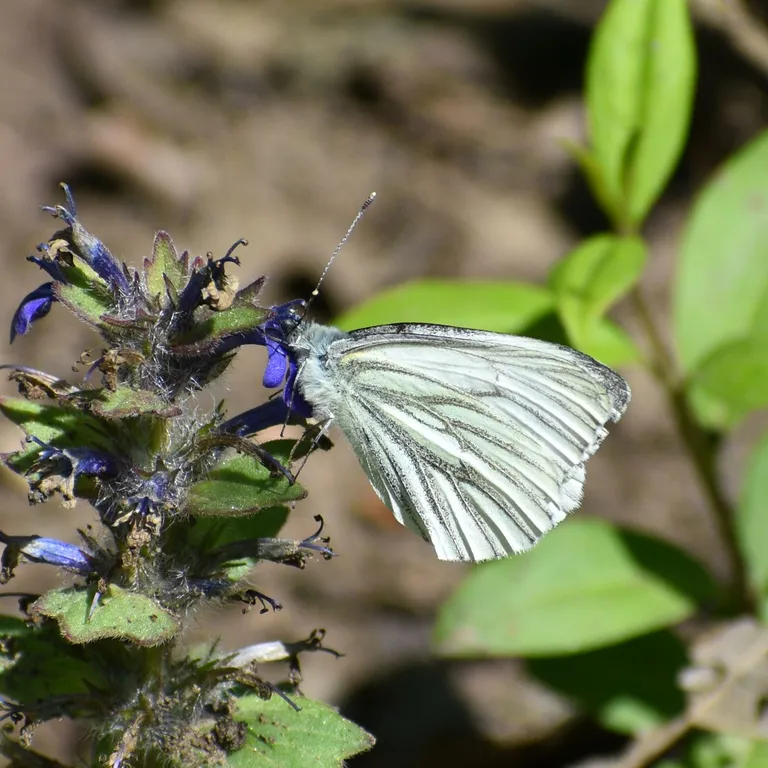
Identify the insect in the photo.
Pieris napi
